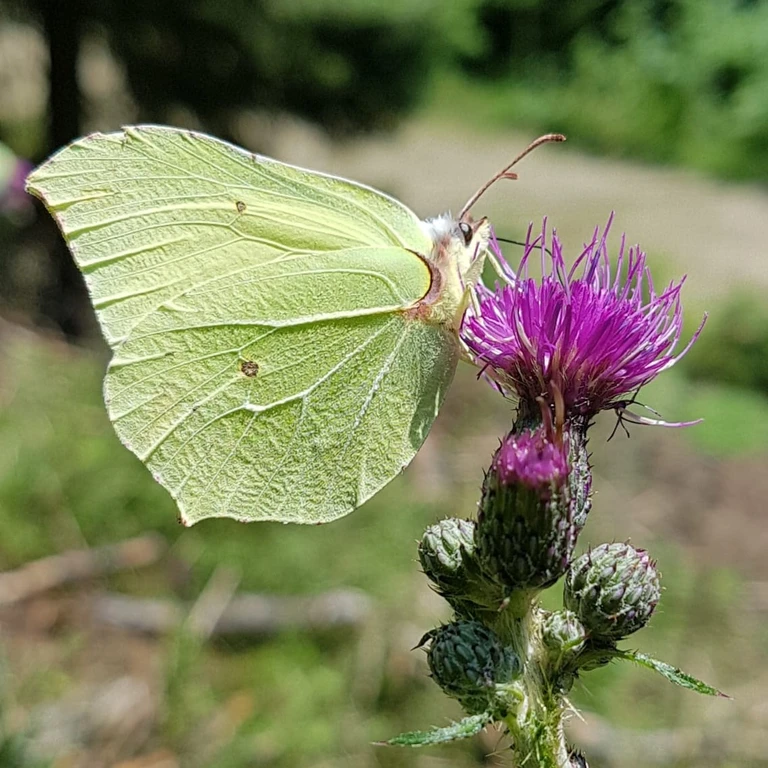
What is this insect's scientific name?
Gonepteryx rhamni
